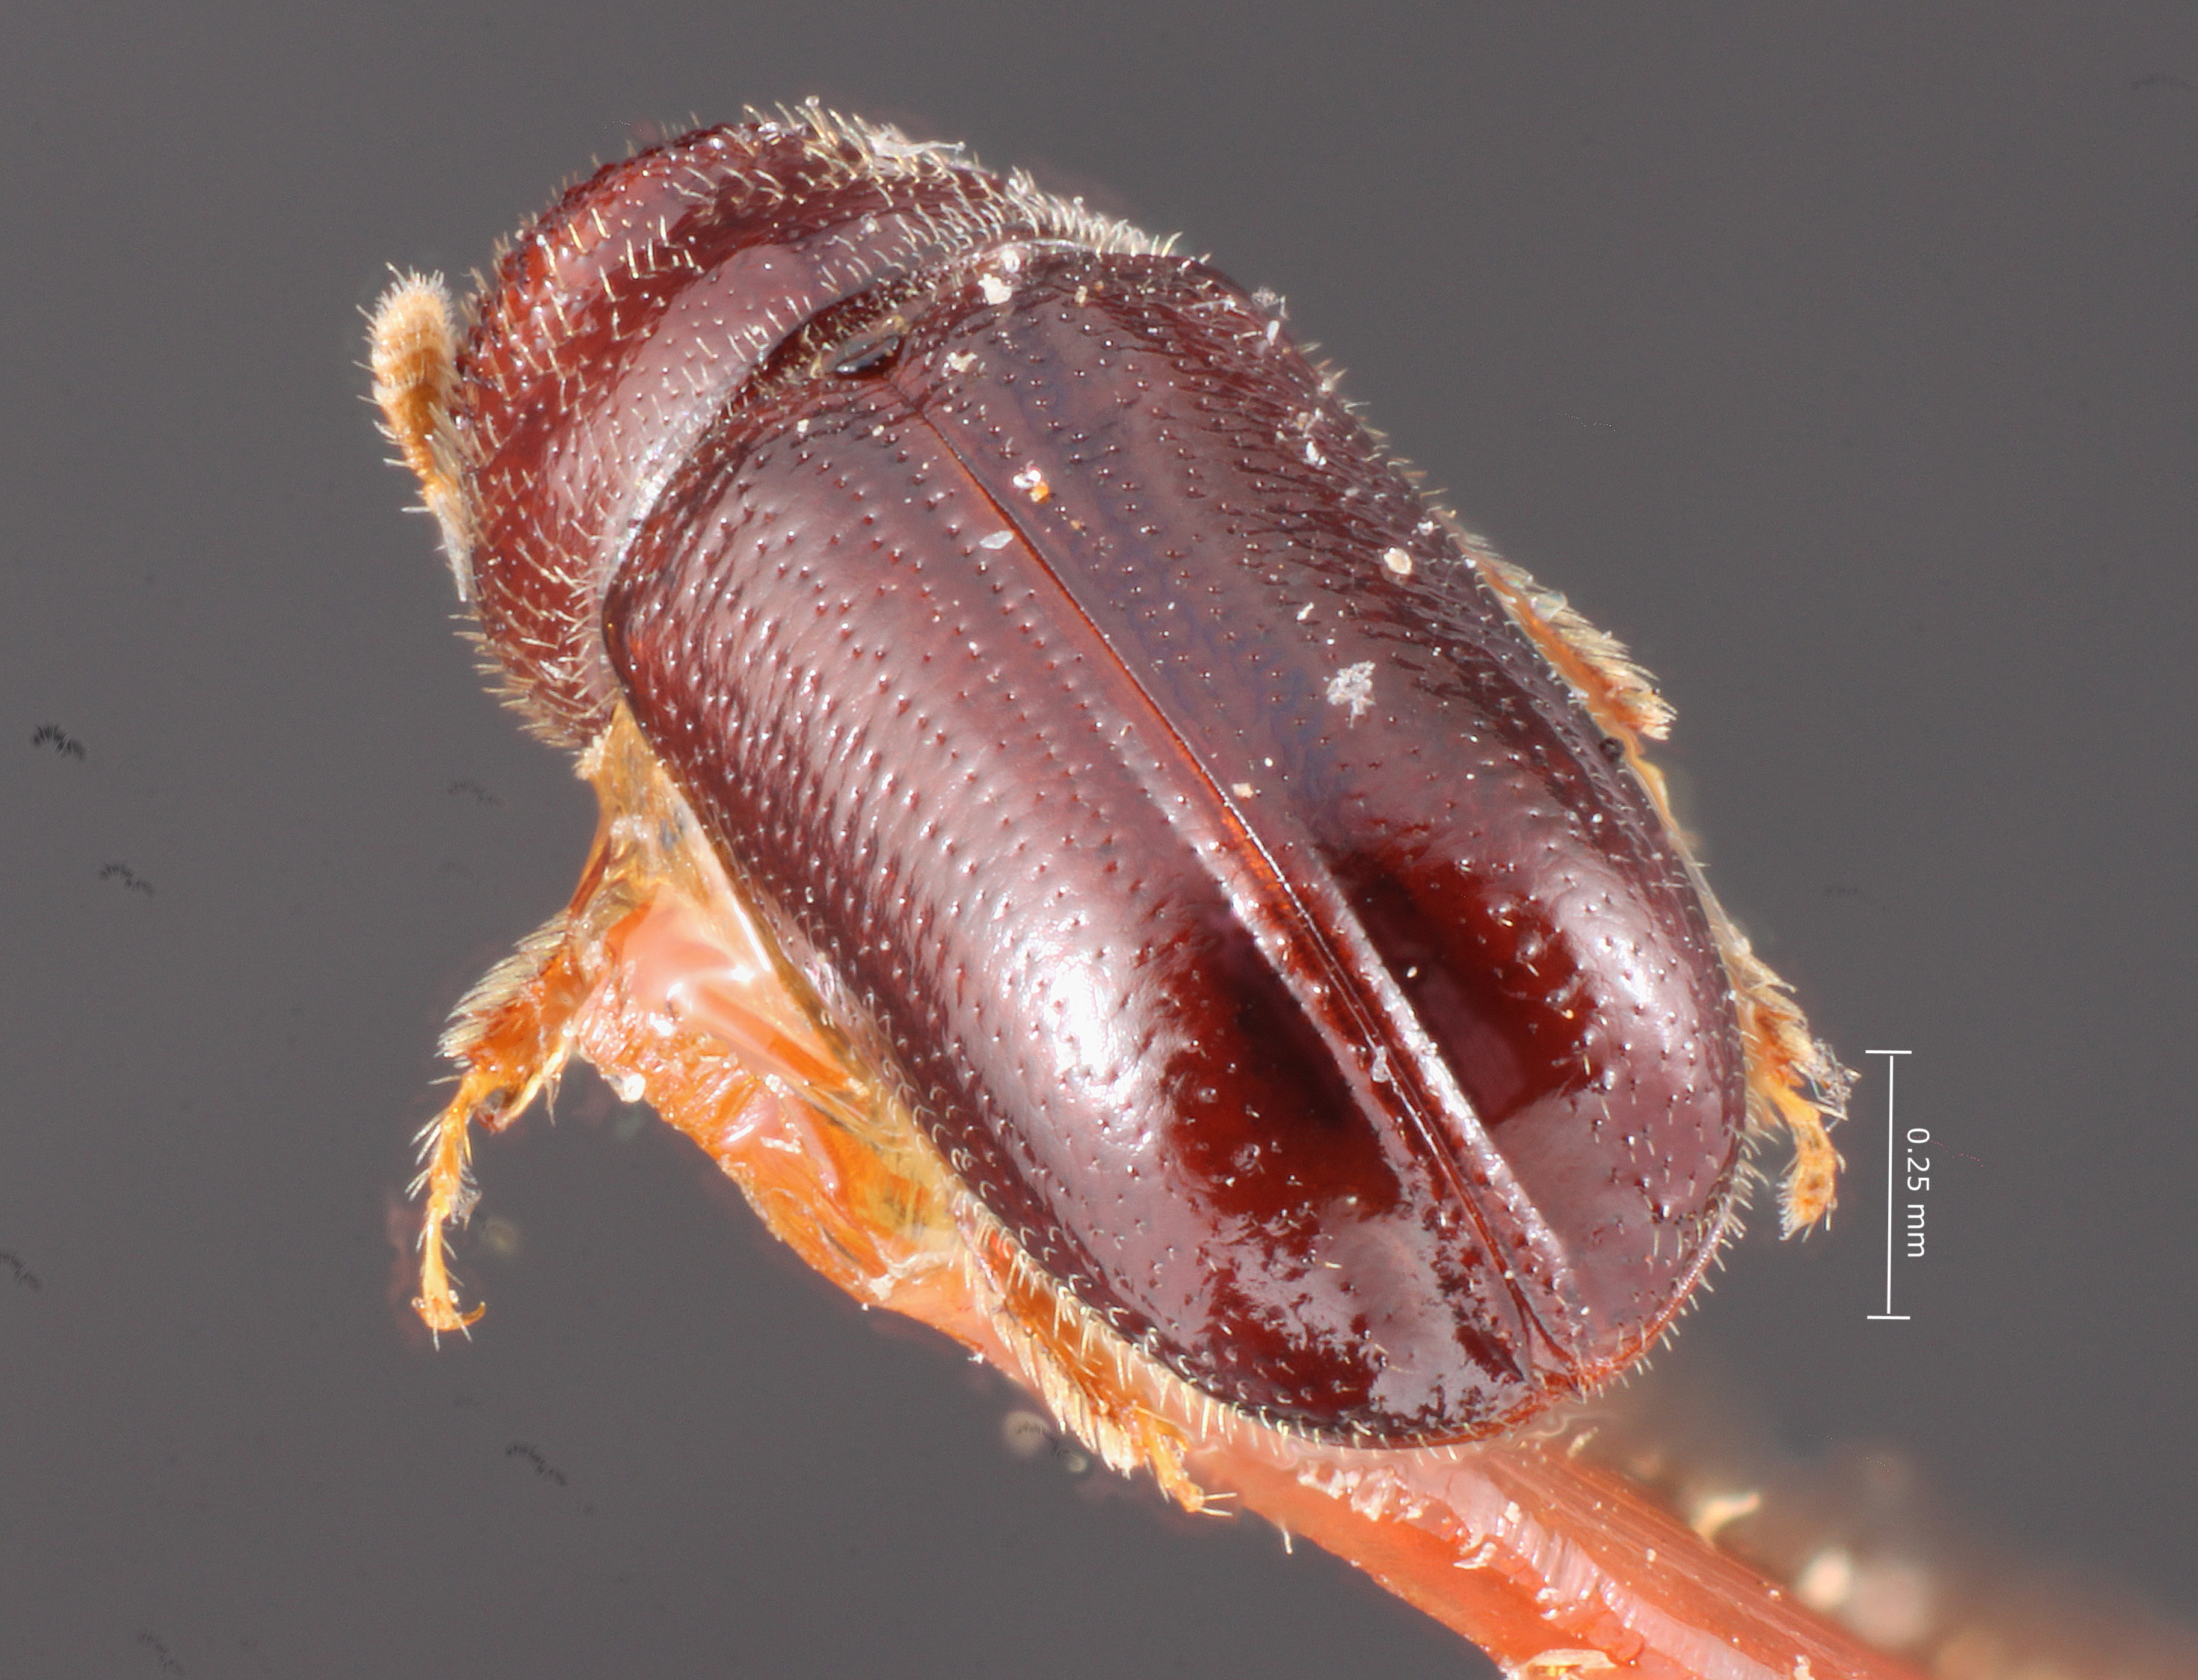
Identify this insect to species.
Pityophthorus aquilus
